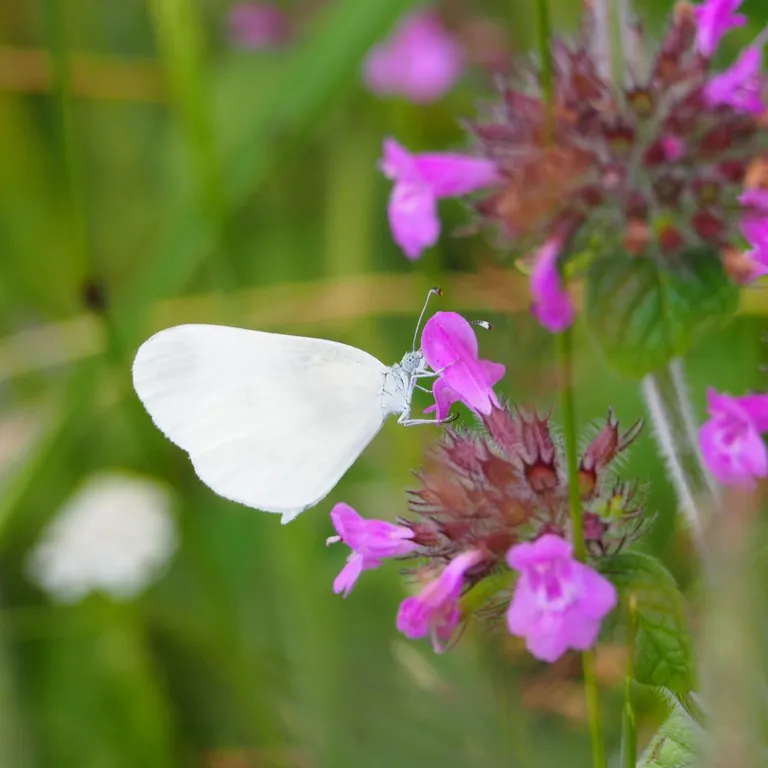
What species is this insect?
Leptidea sinapis/juvernica
